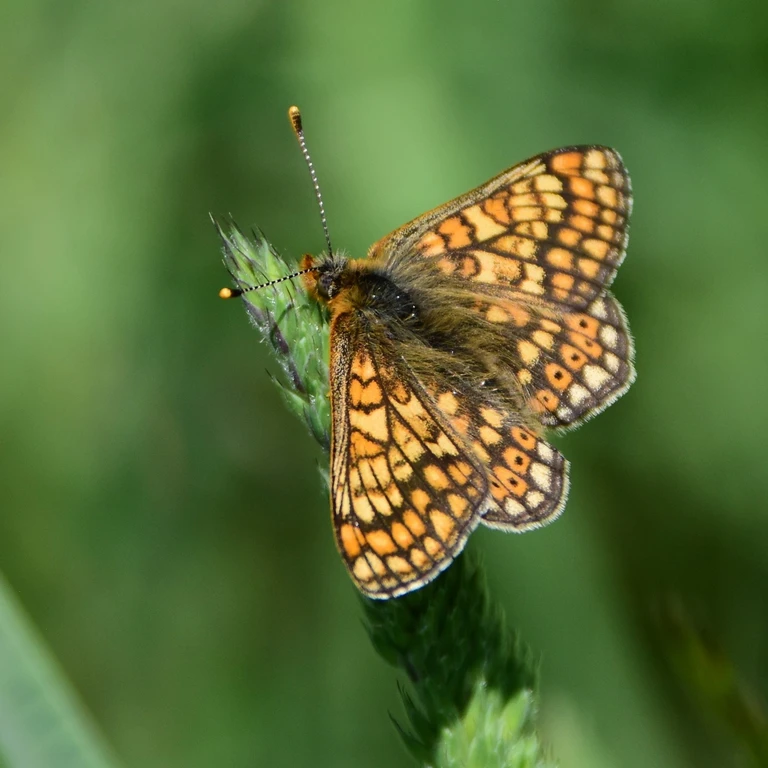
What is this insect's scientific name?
Euphydryas aurinia
